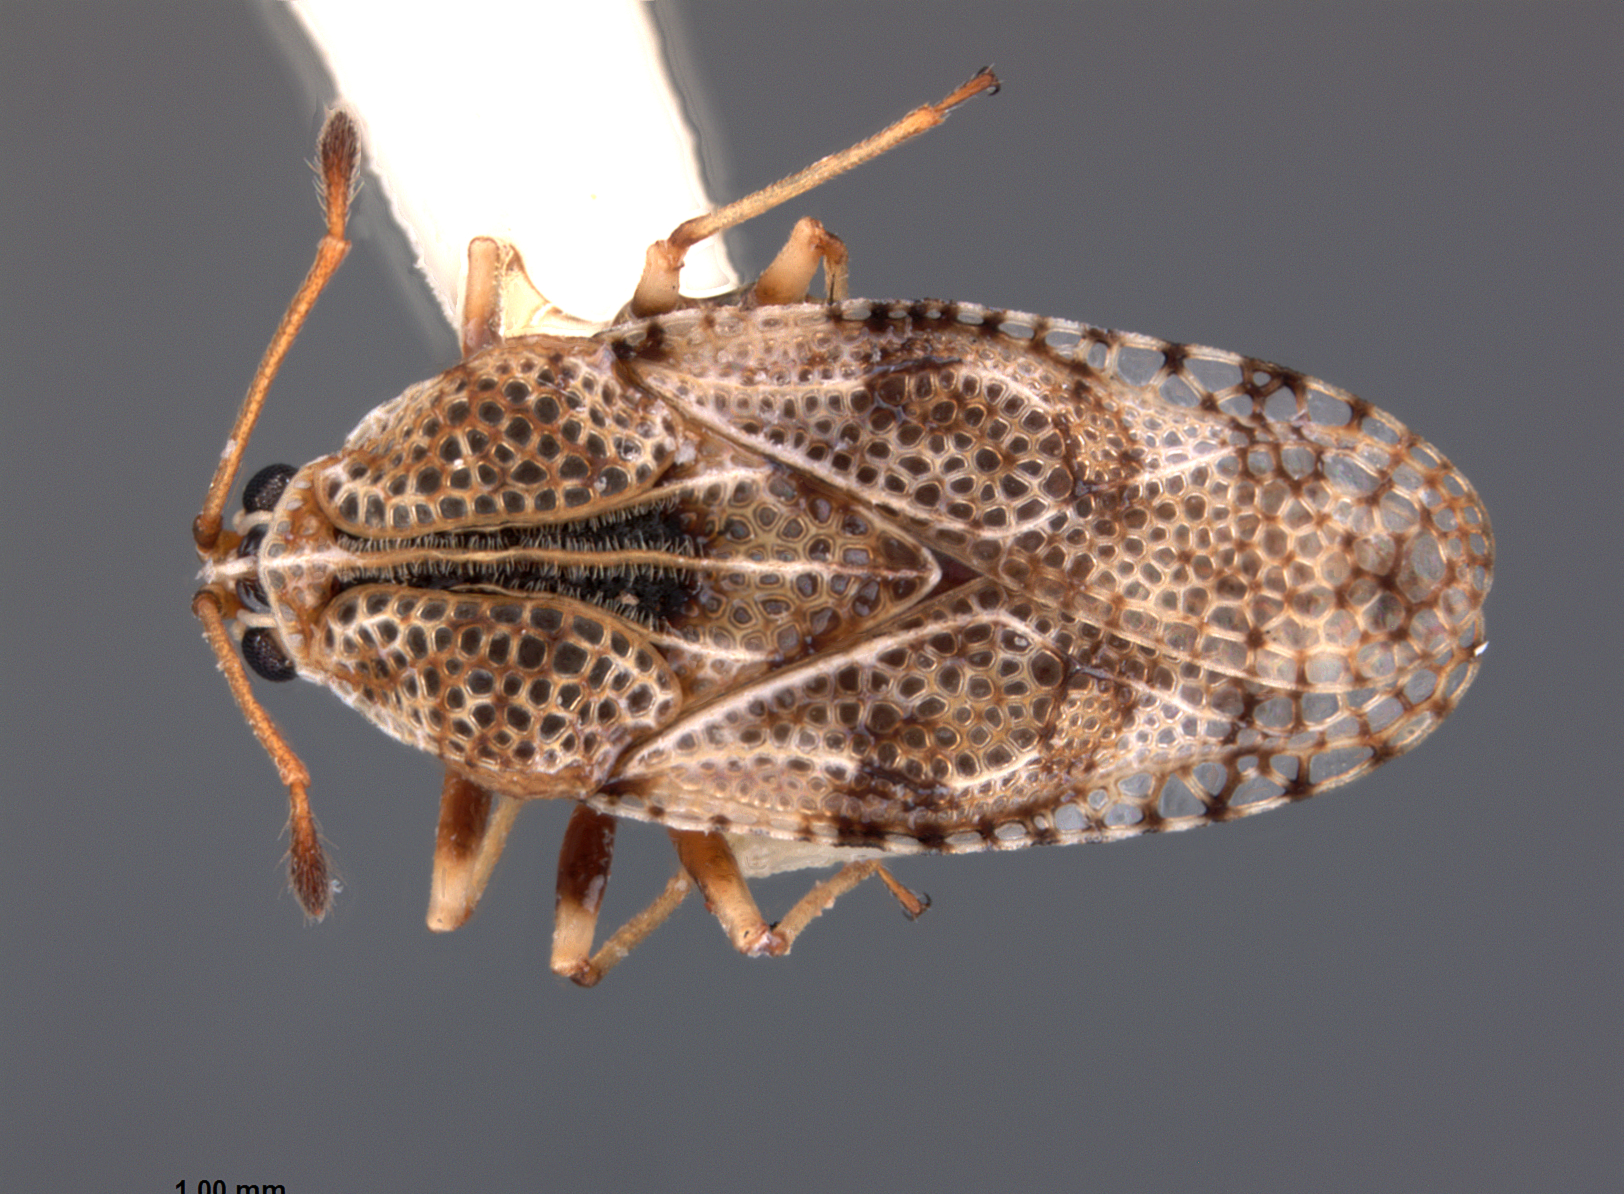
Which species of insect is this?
Dictyla poecilla
